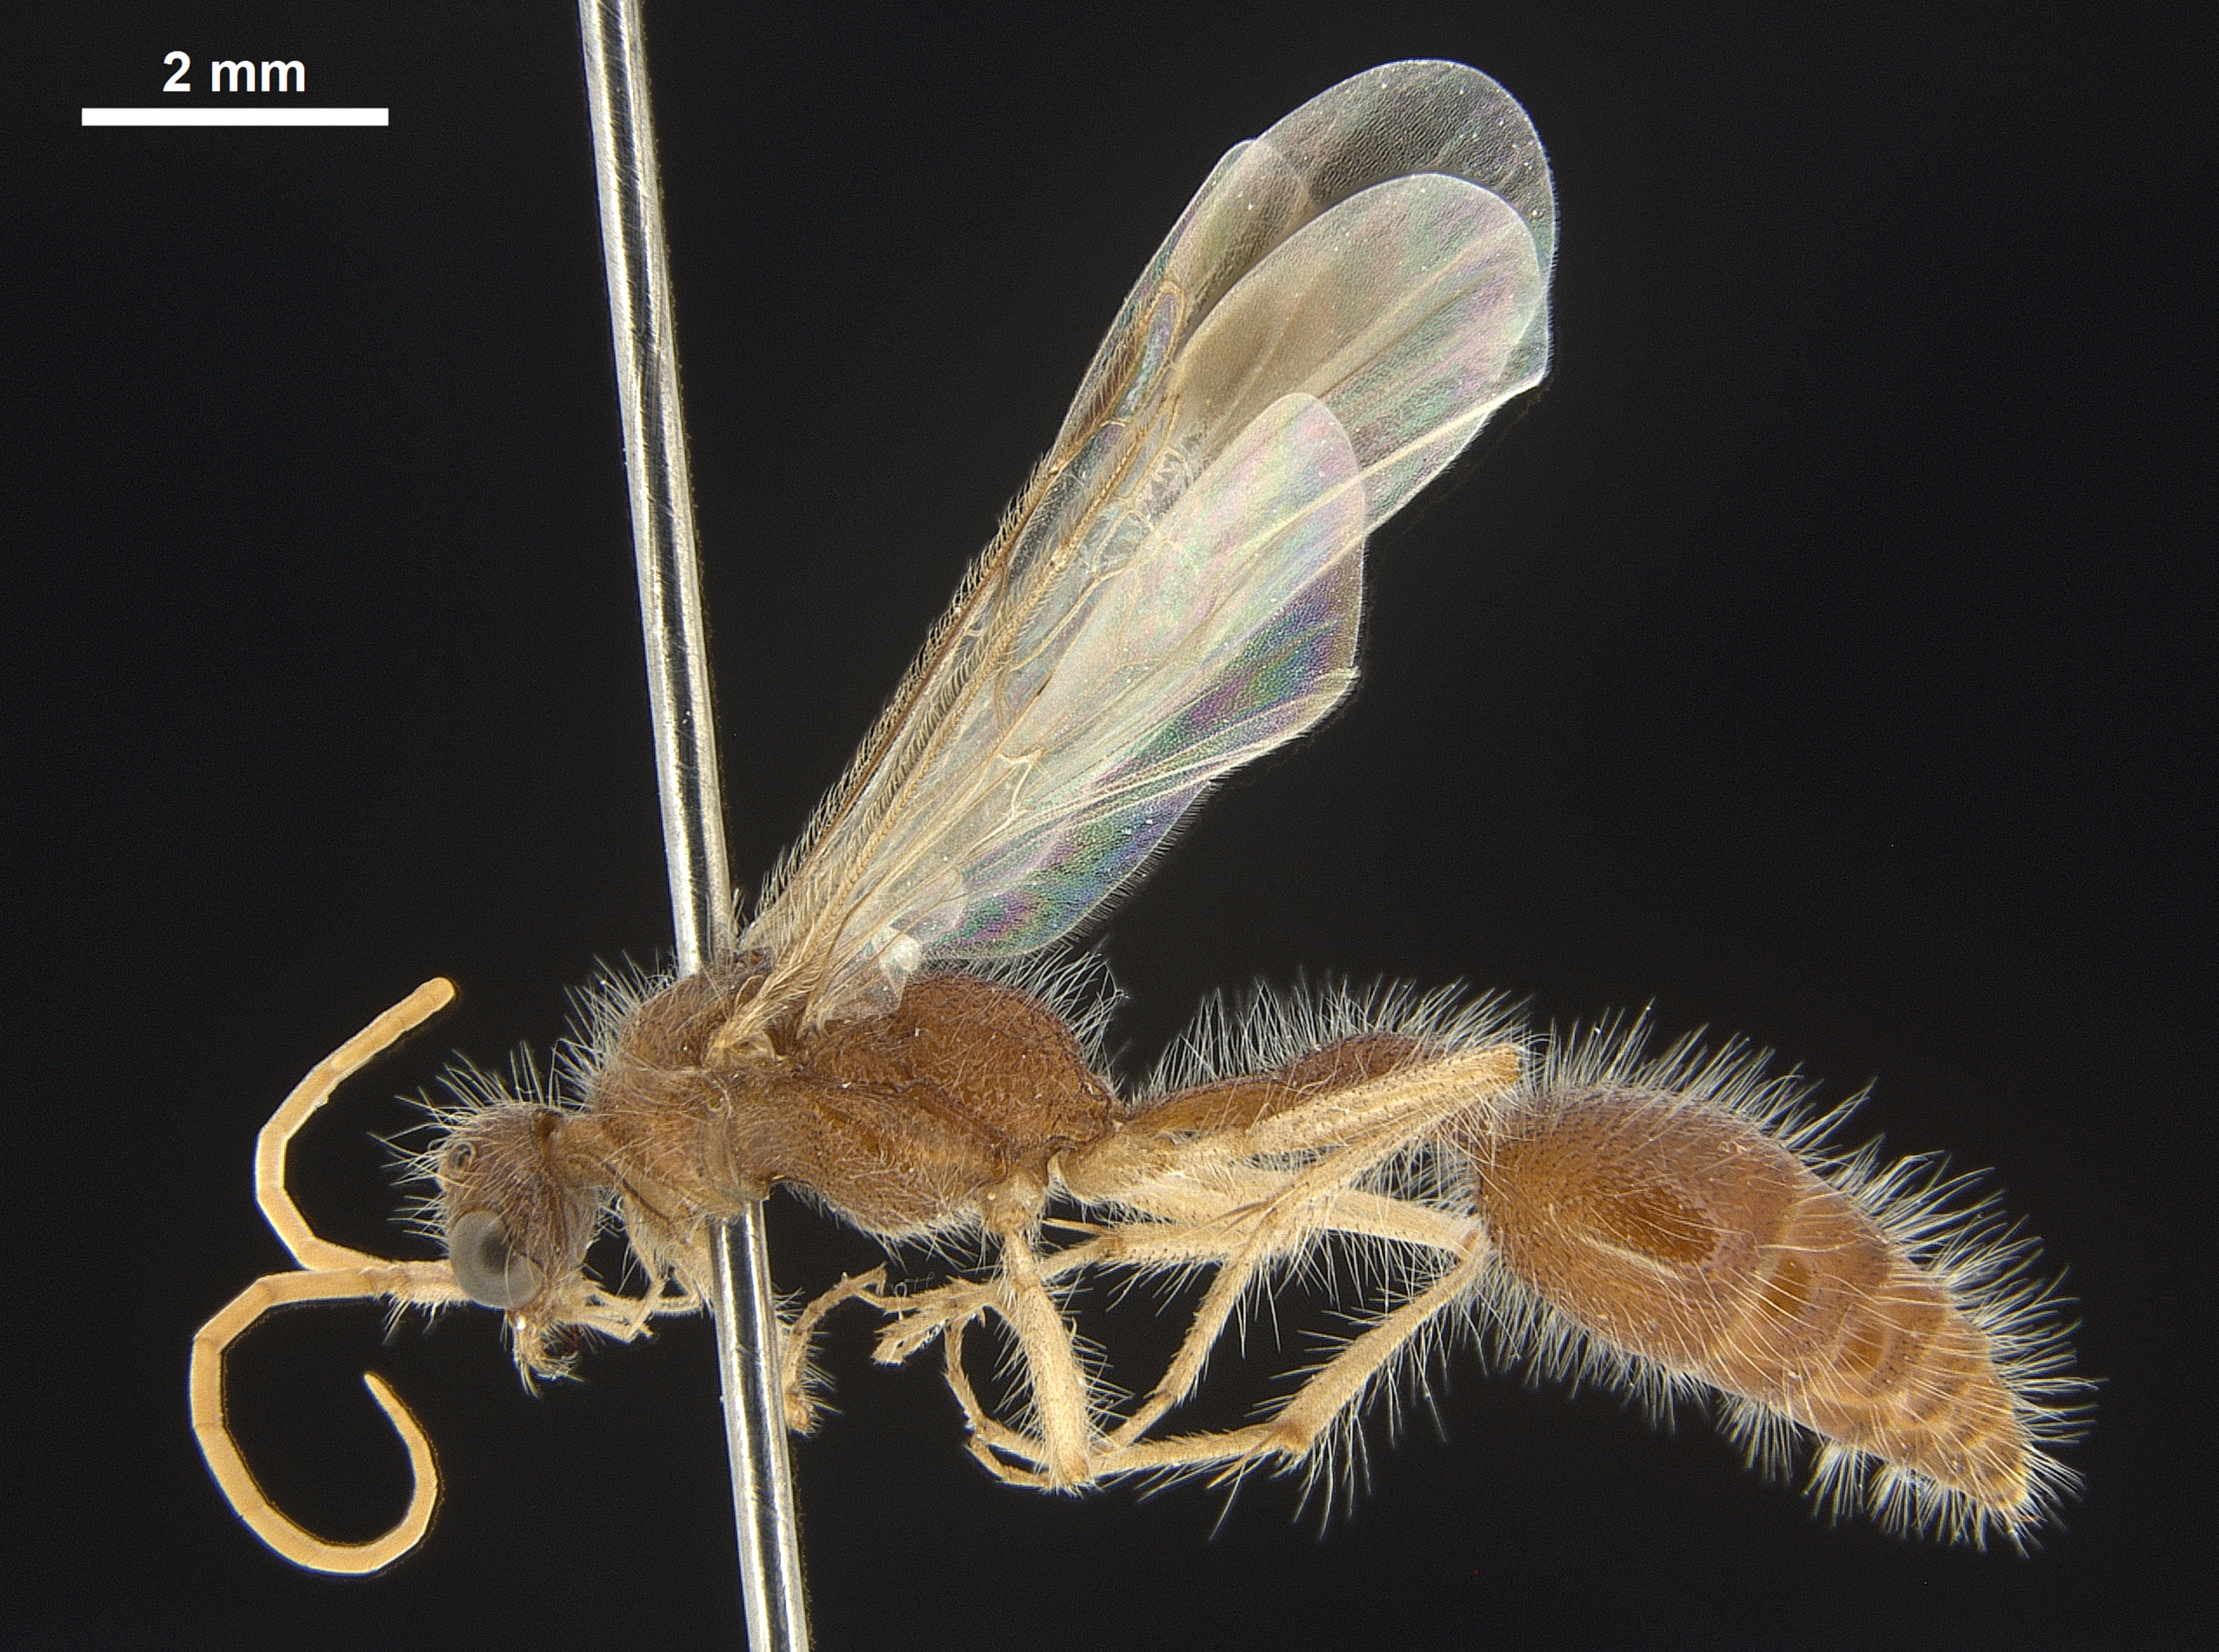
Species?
Chyphotes albipes
